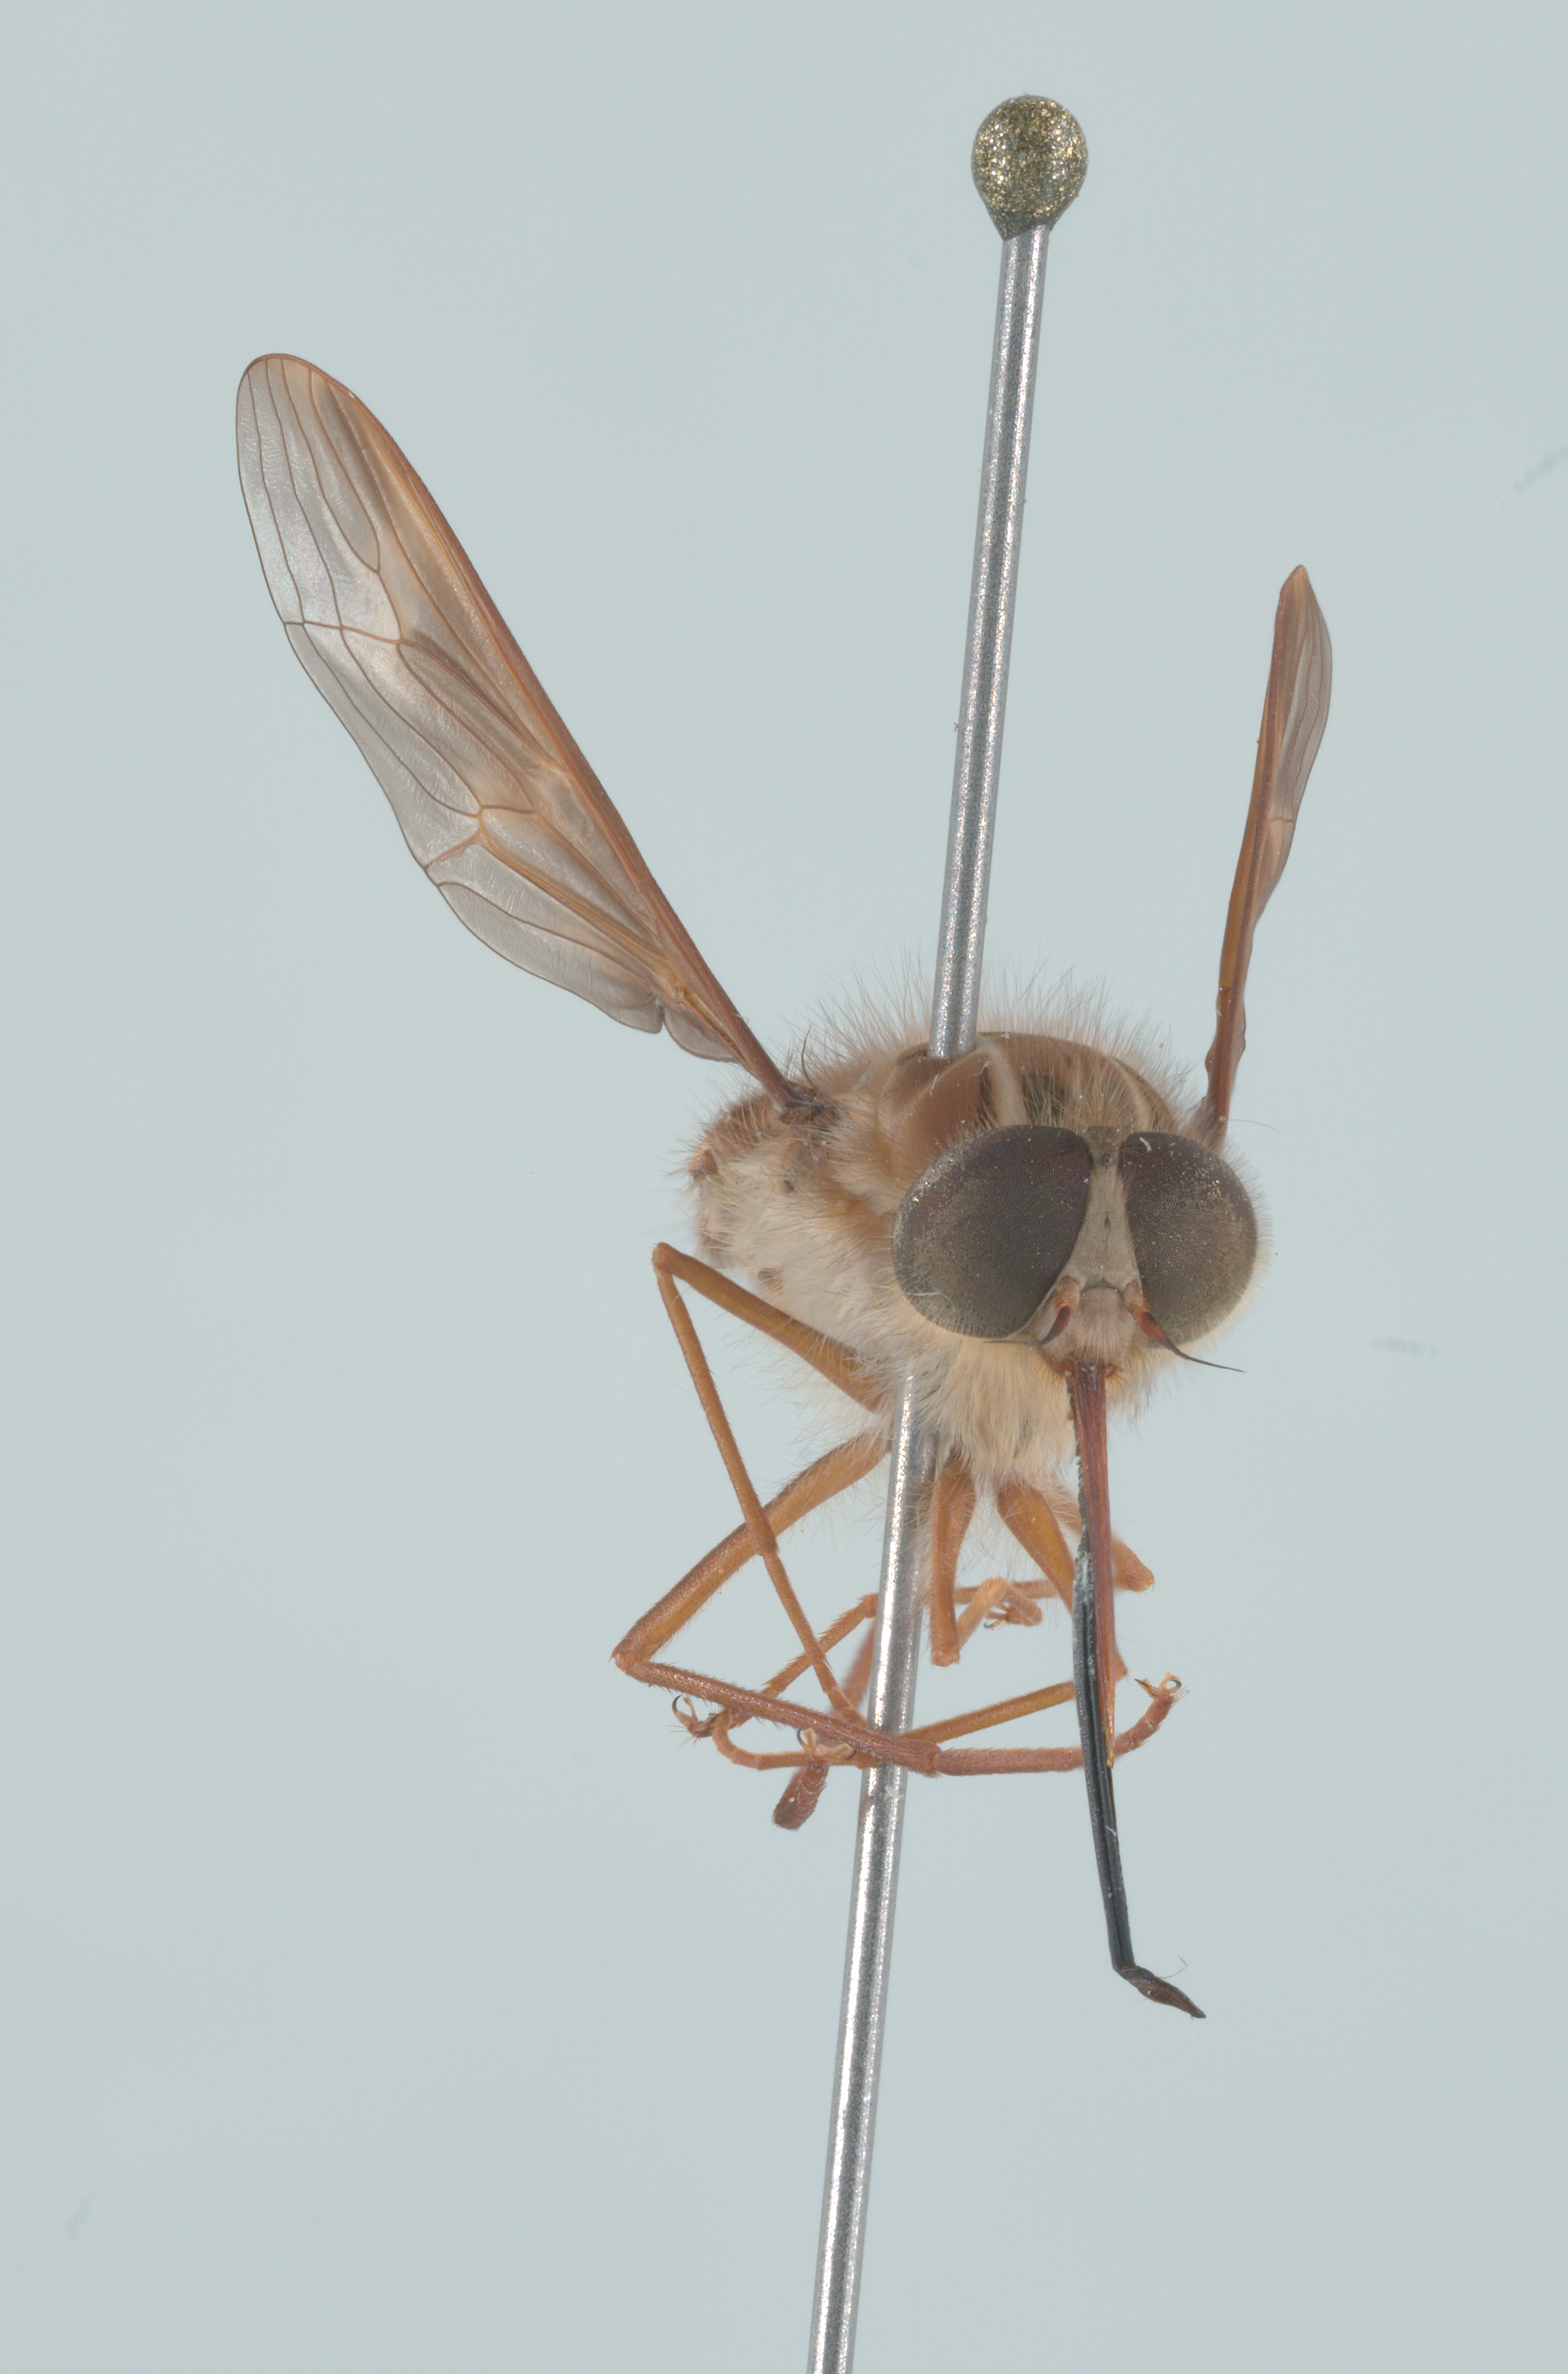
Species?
Hirmoneura nubipennis (also Trichophthalma nubipennis)
